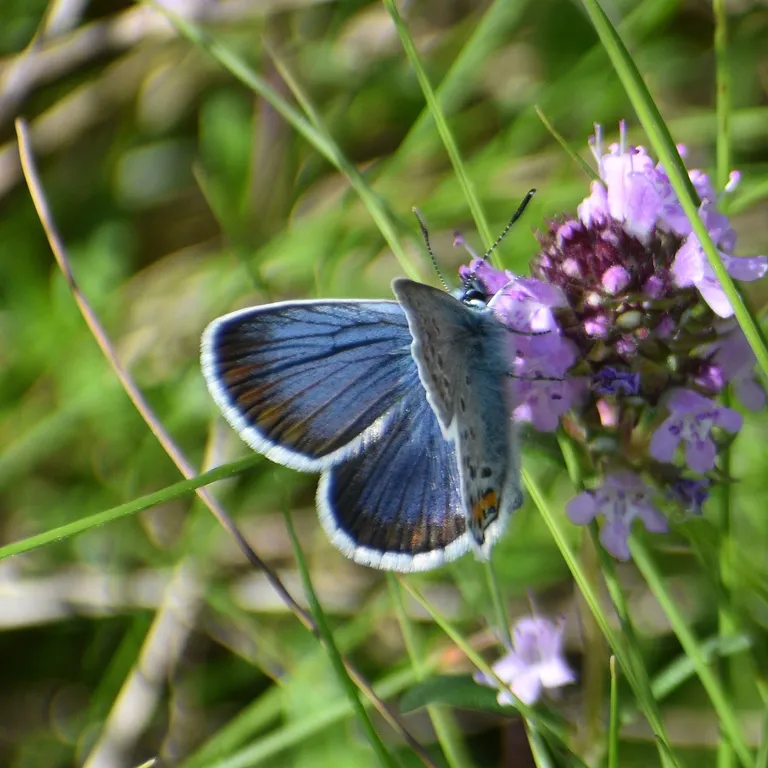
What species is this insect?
Plebejus argus
